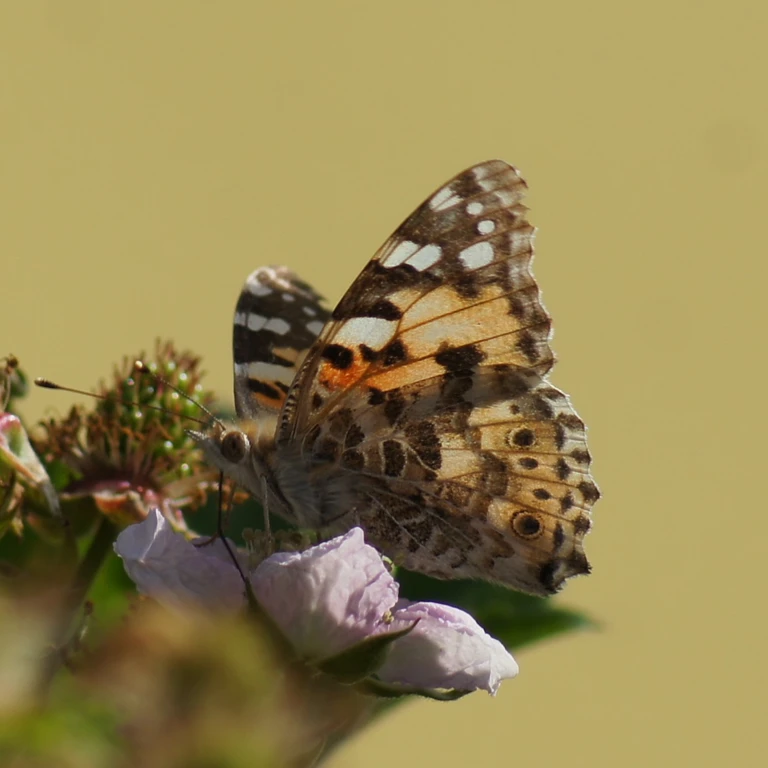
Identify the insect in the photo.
Vanessa cardui
